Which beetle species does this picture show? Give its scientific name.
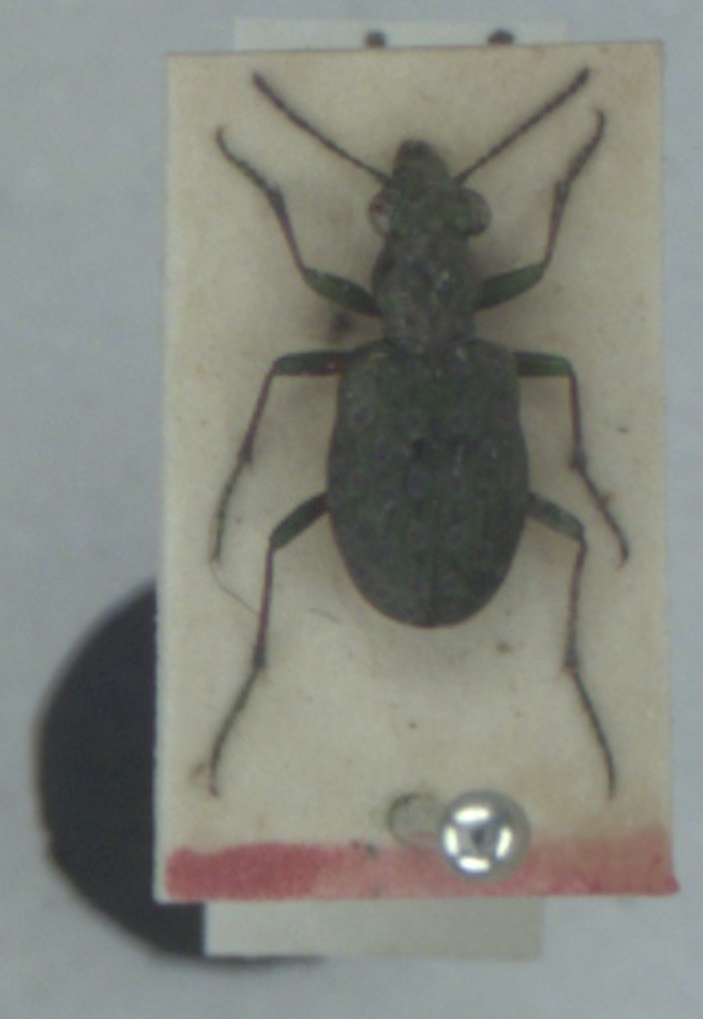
Elaphrus riparius
